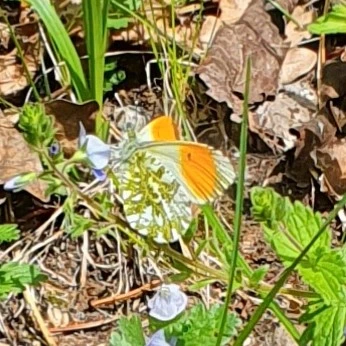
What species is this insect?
Anthocharis cardamines
